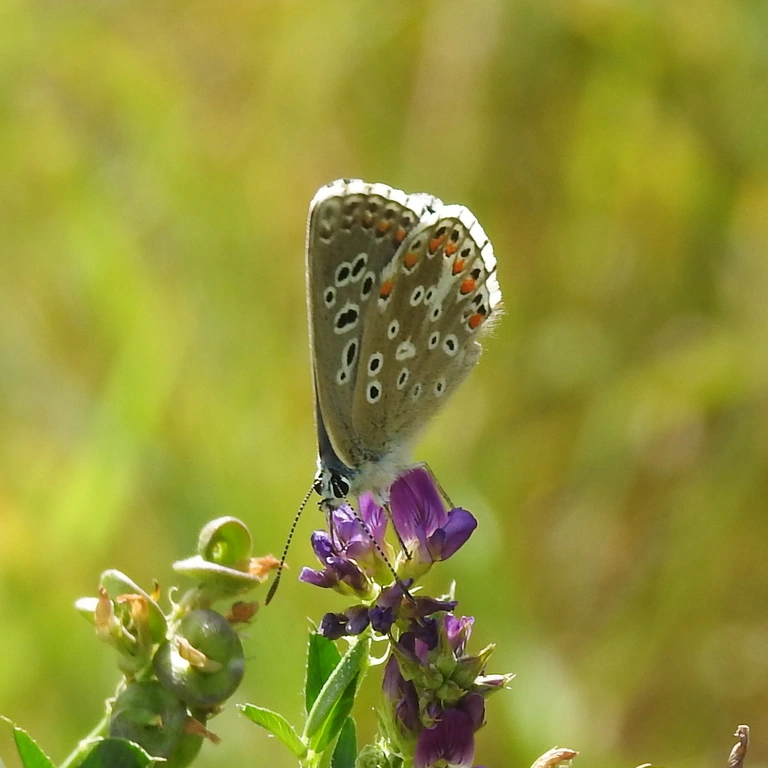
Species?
Lysandra bellargus
